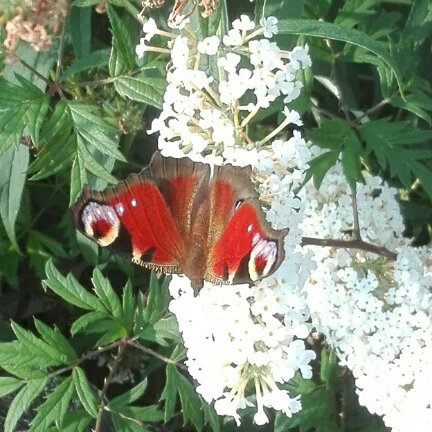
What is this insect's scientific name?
Aglais io
